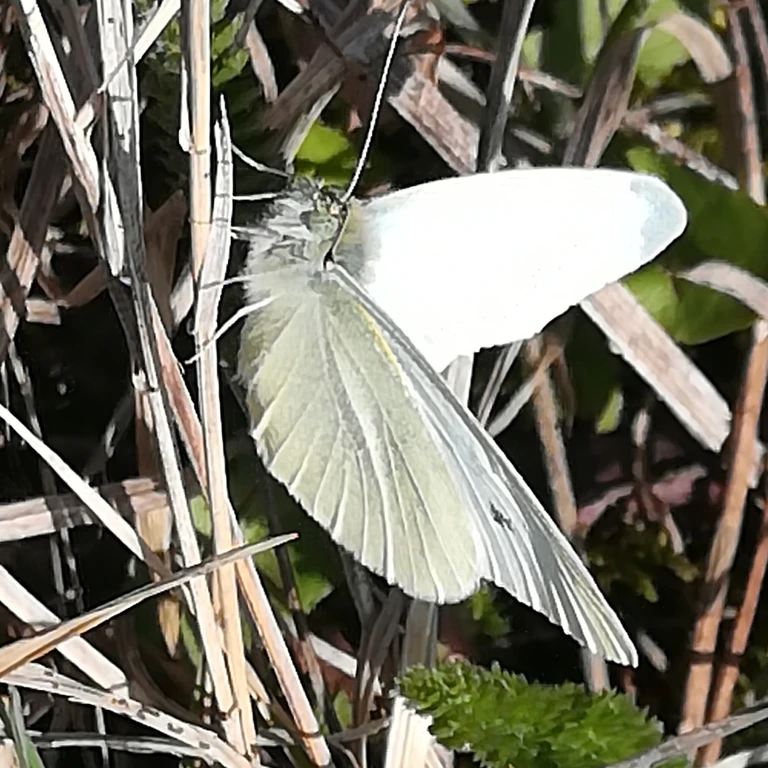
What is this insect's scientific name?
Pieris rapae
